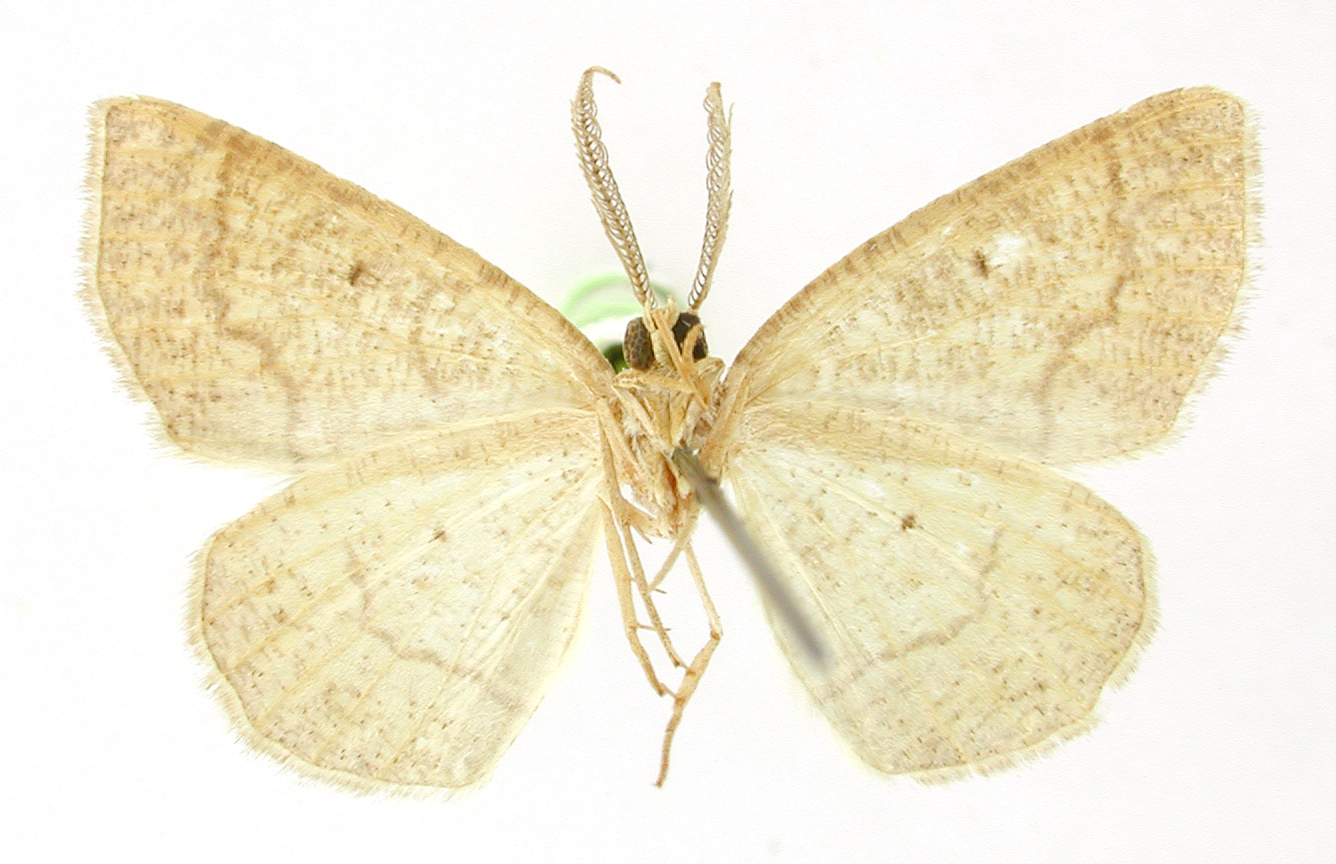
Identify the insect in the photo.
Apicia aberrans
